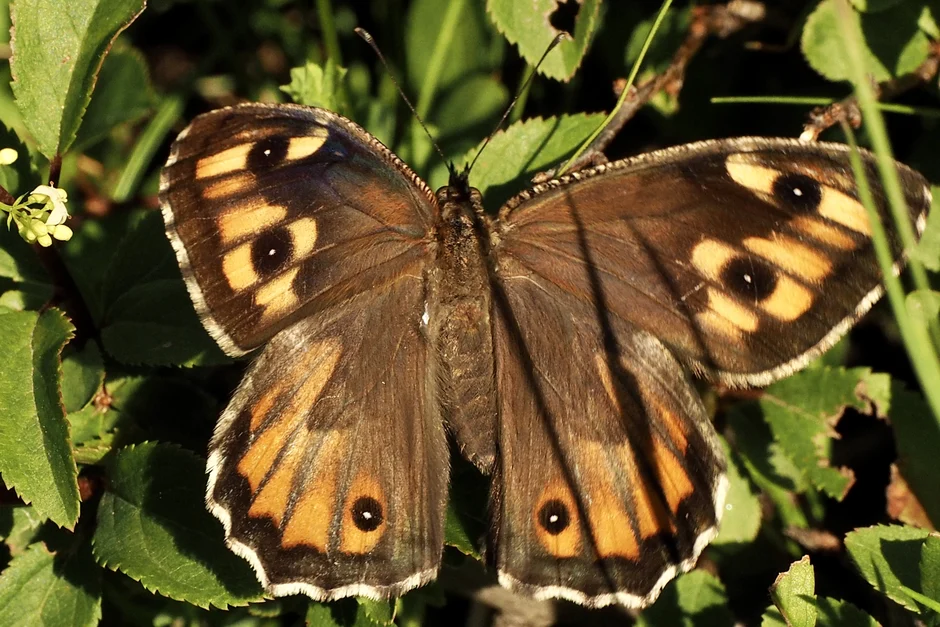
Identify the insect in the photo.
Hipparchia semele
